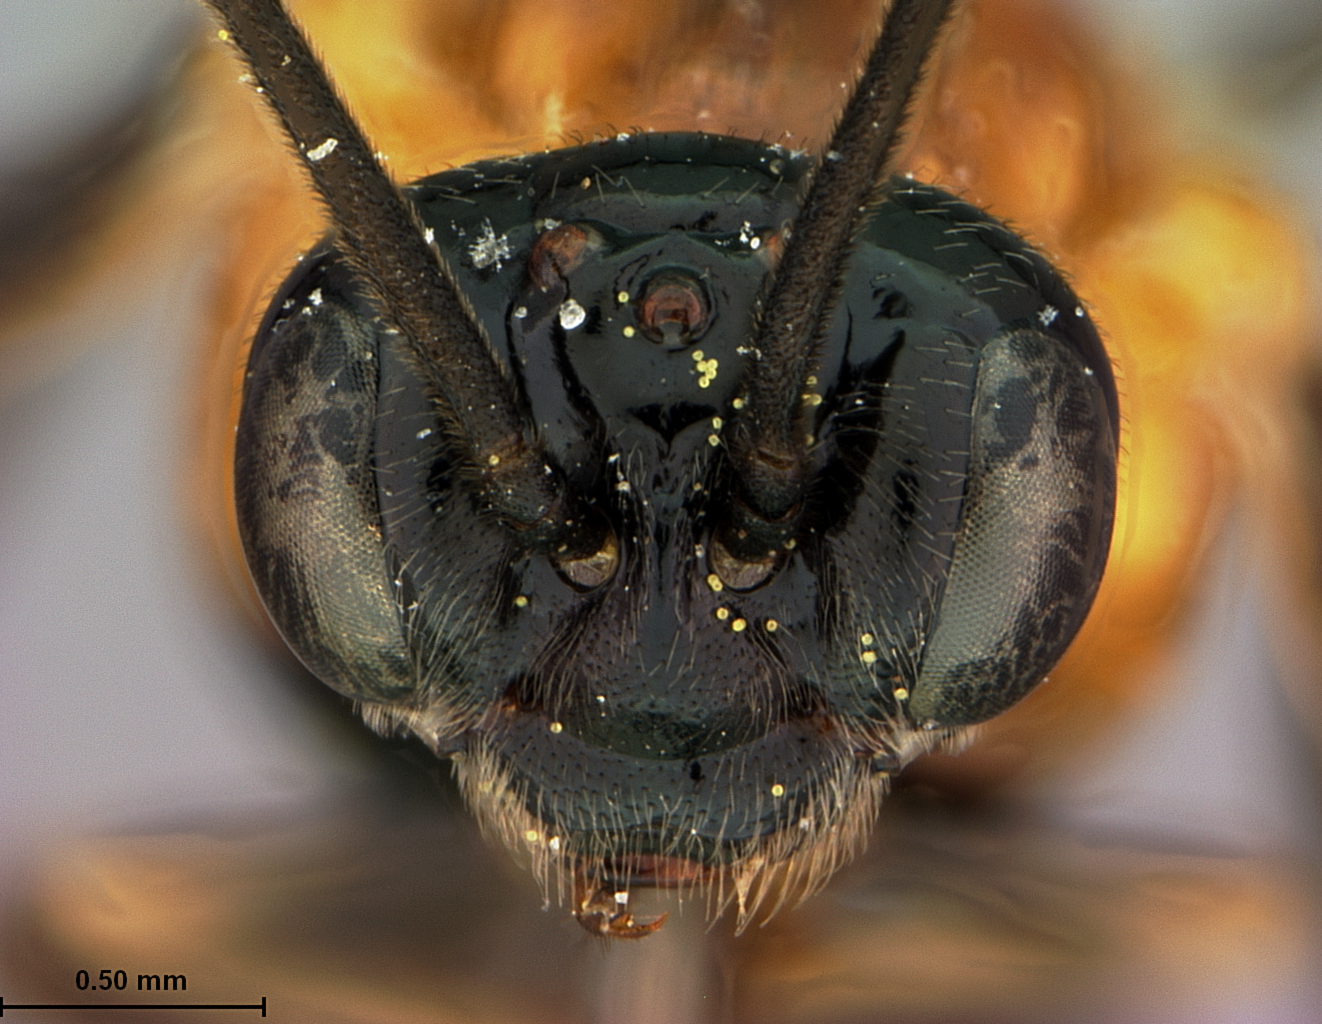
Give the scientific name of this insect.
Ptenus magnus
